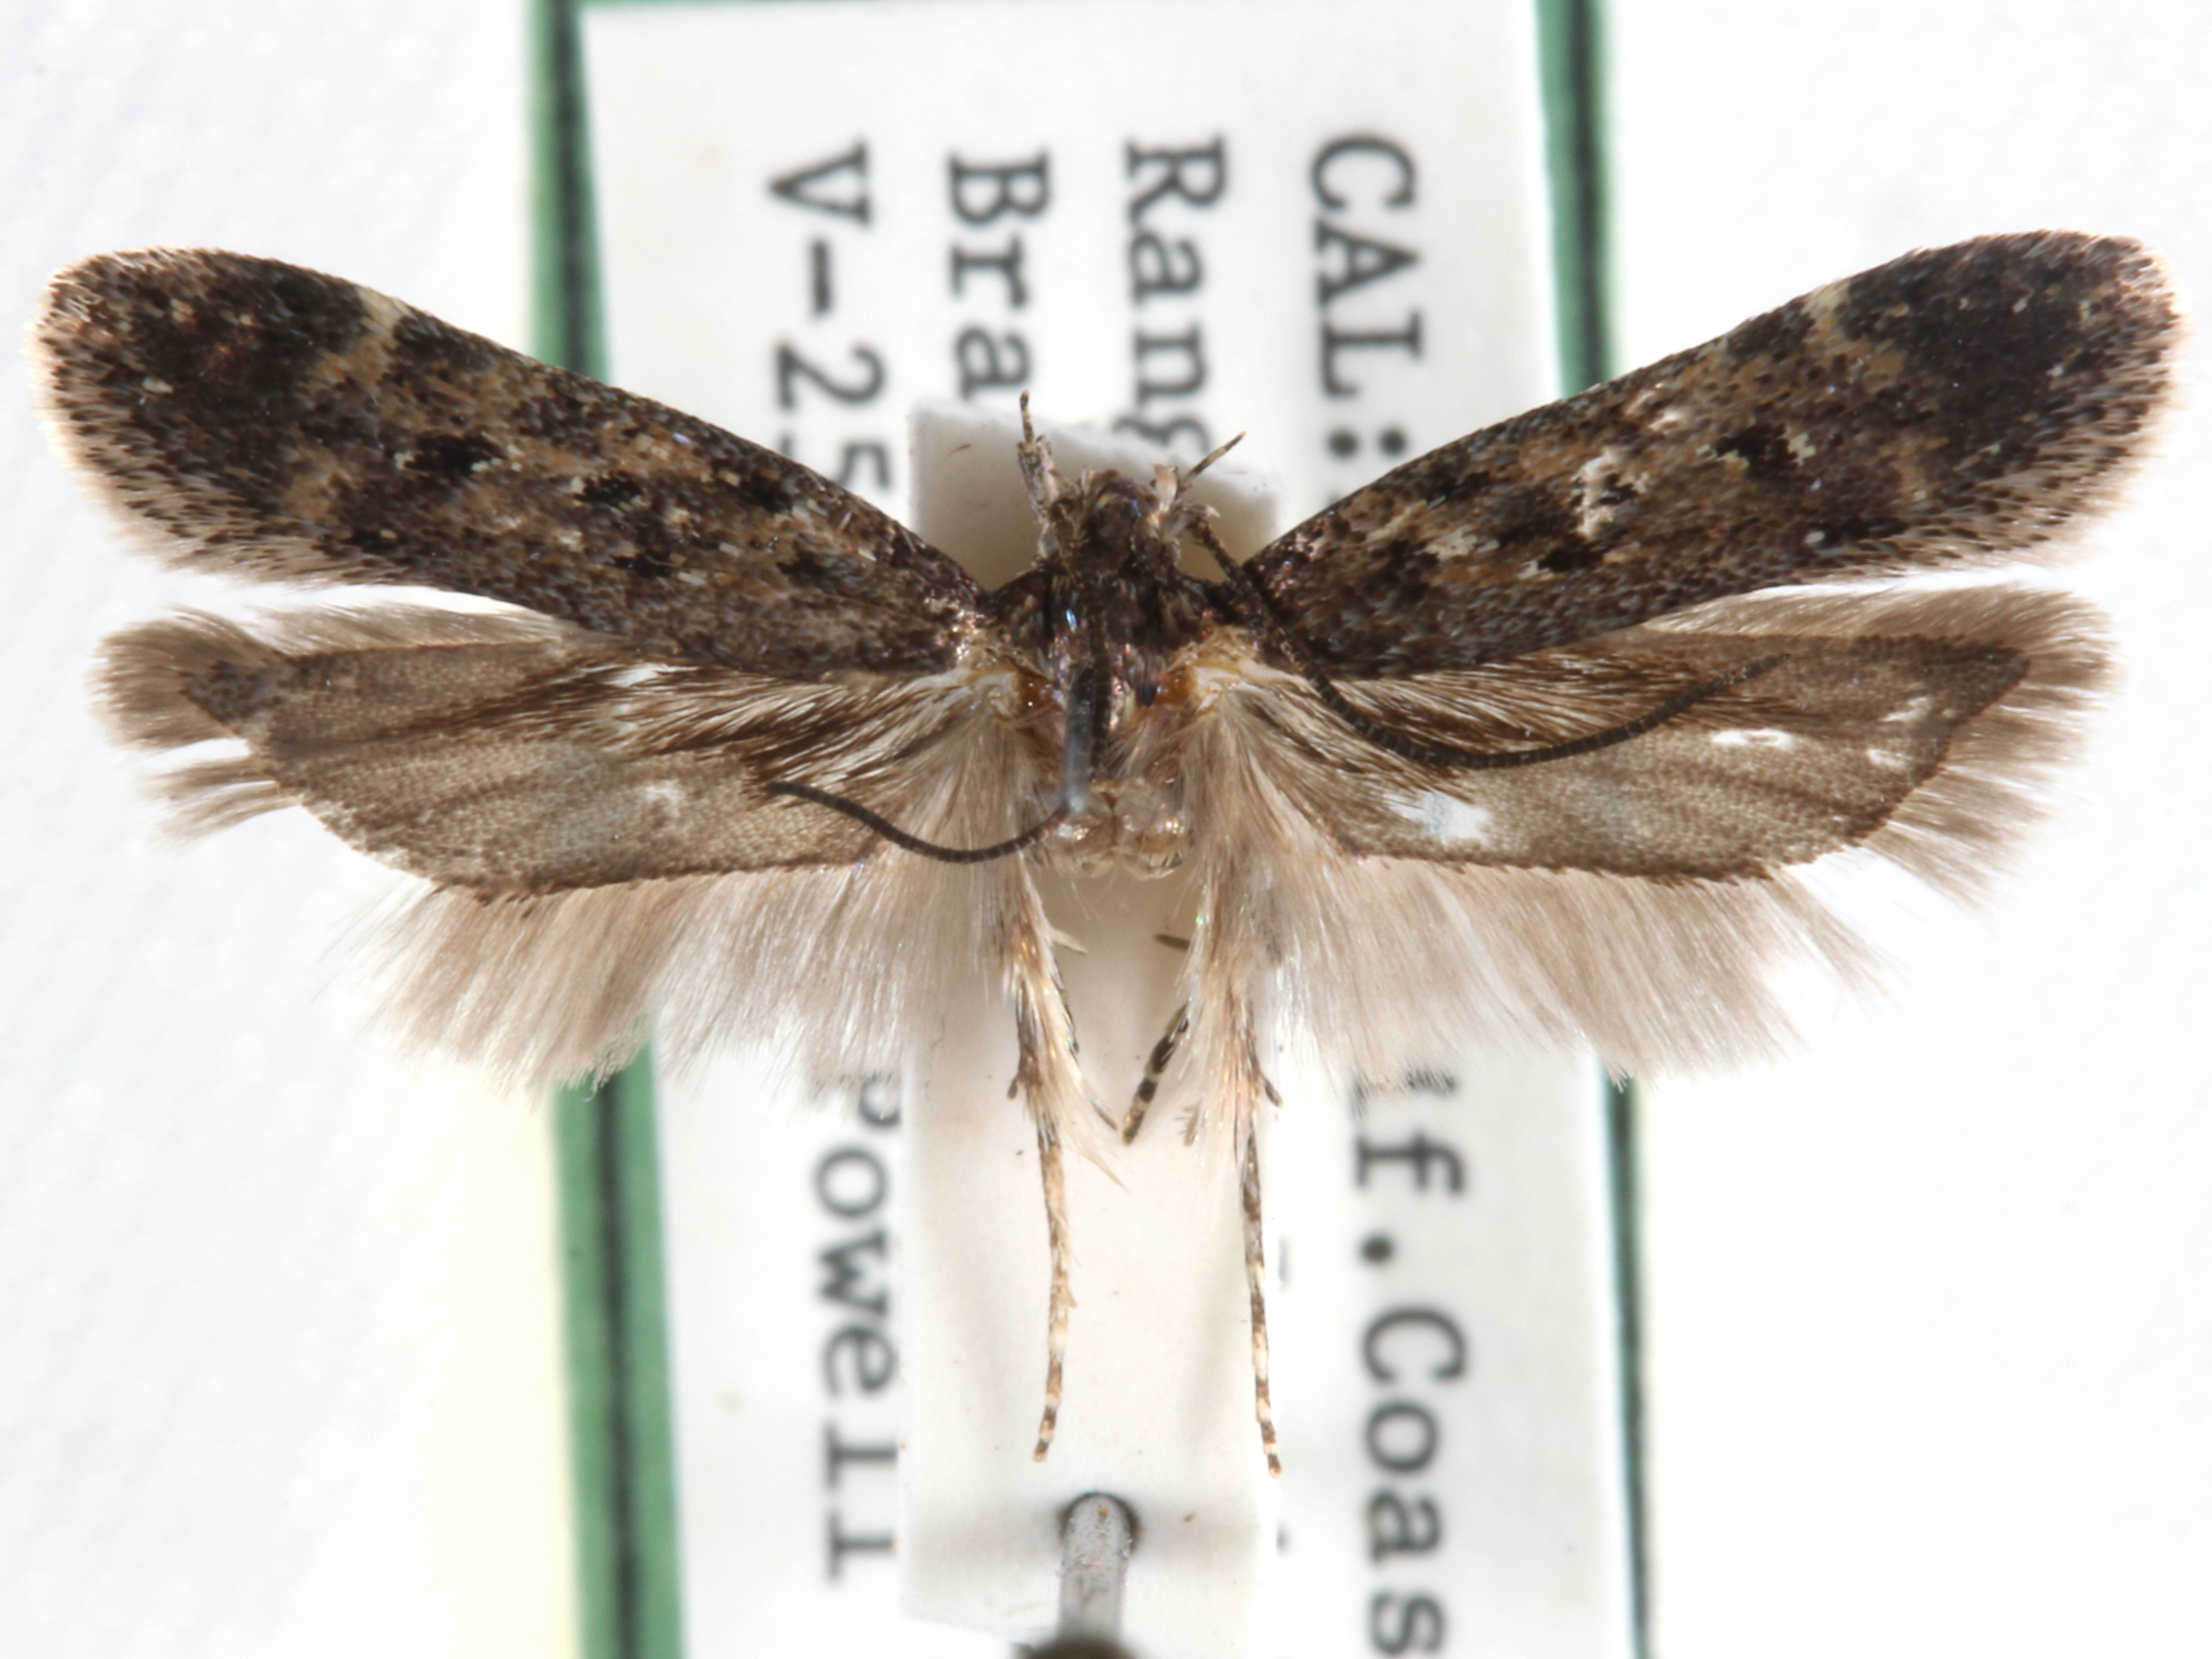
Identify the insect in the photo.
Chionodes impes
